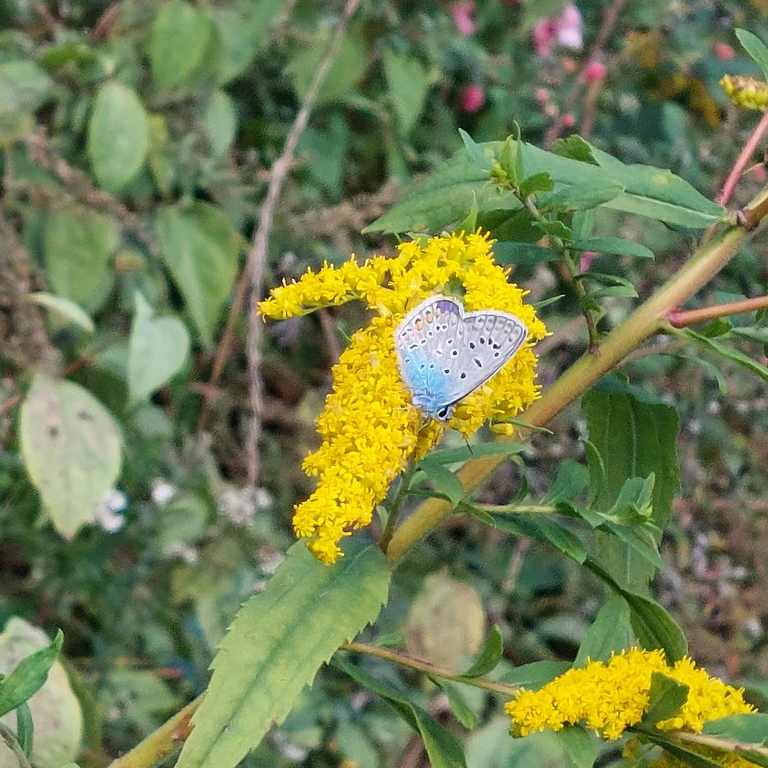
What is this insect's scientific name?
Polyommatus icarus
